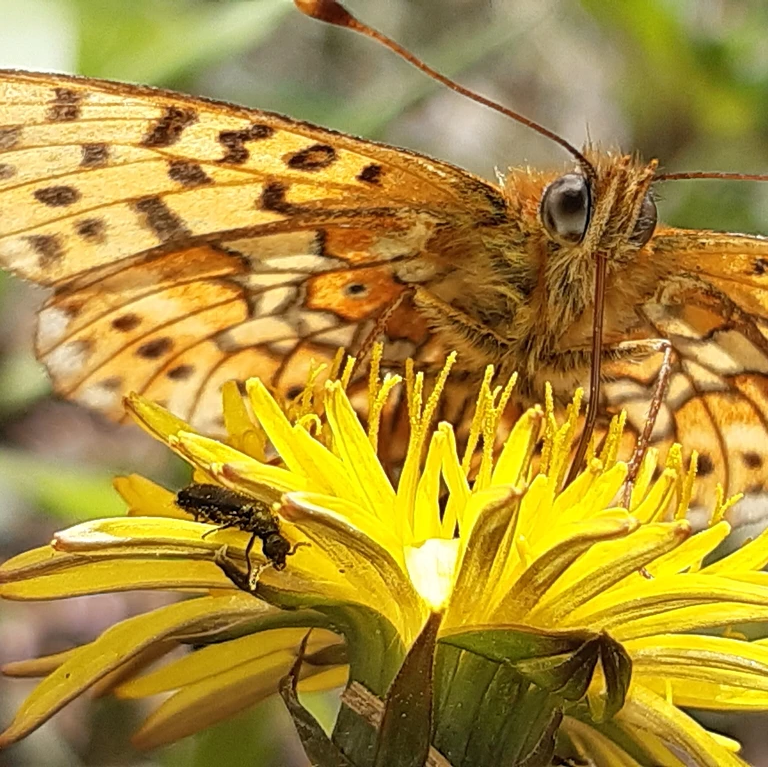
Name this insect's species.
Boloria euphrosyne (also Clossiana euphrosyne)
